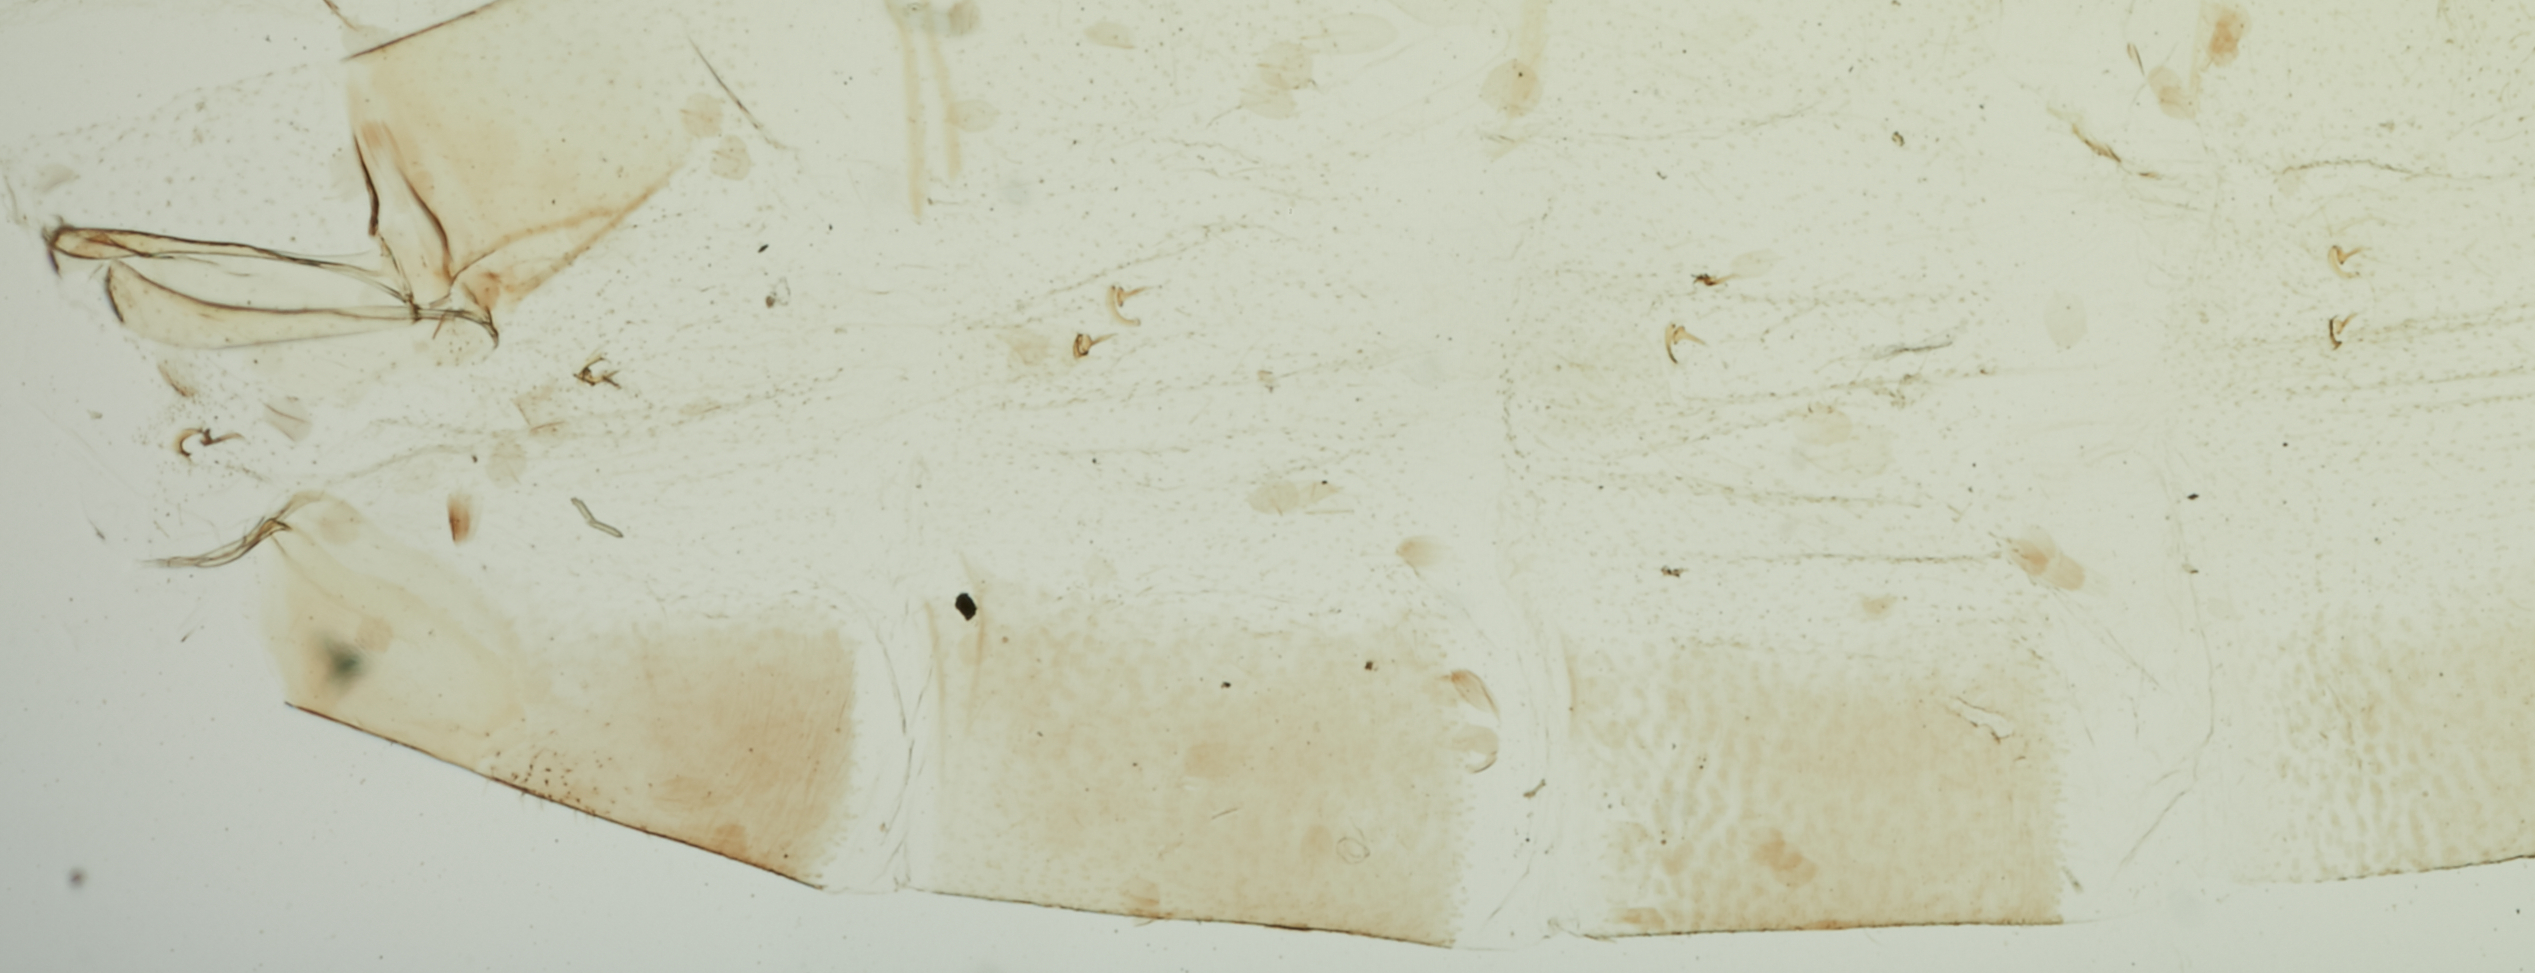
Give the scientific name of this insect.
Agonopterix serrae
